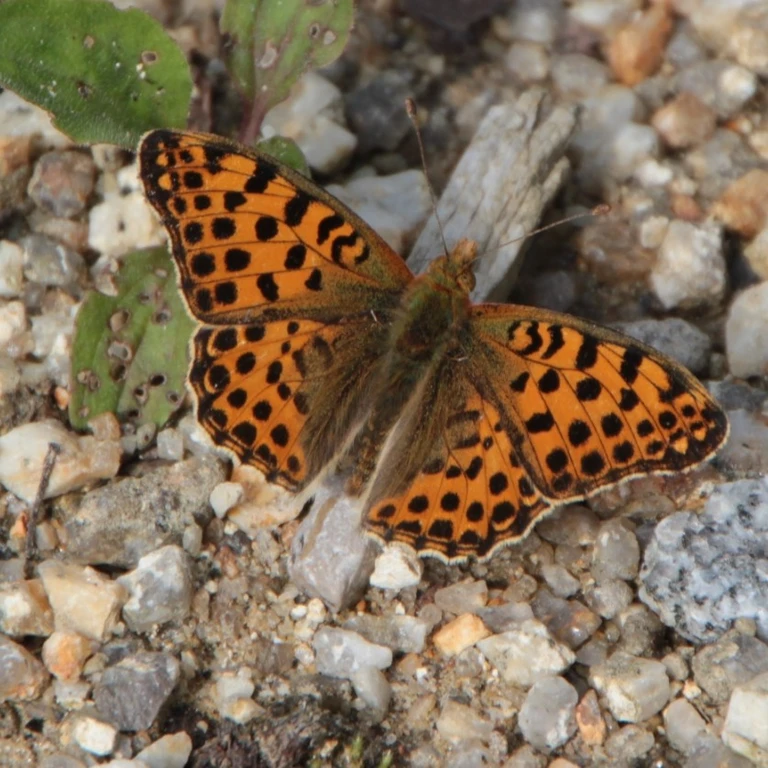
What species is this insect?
Issoria lathonia
